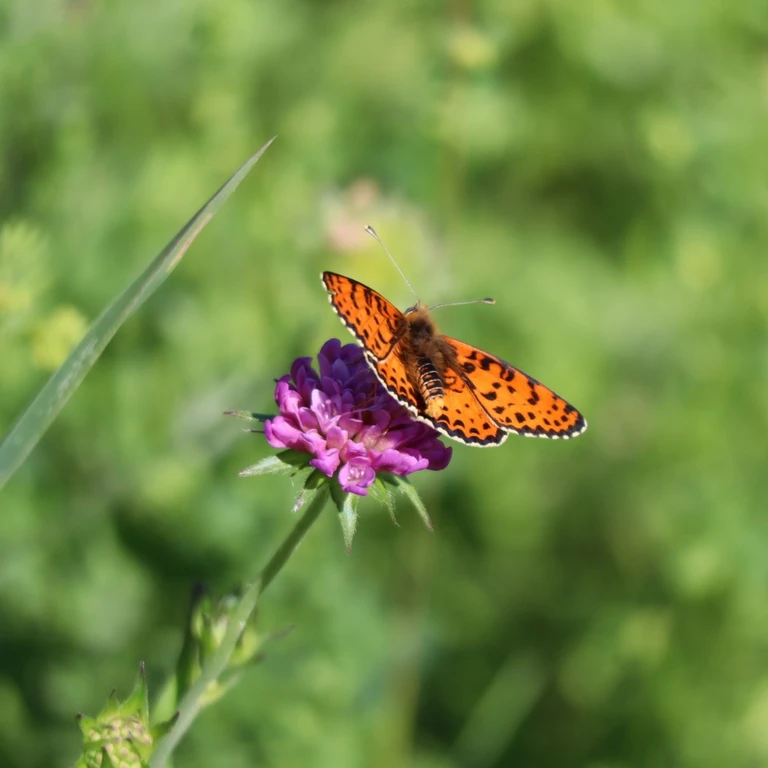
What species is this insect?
Melitaea didyma
